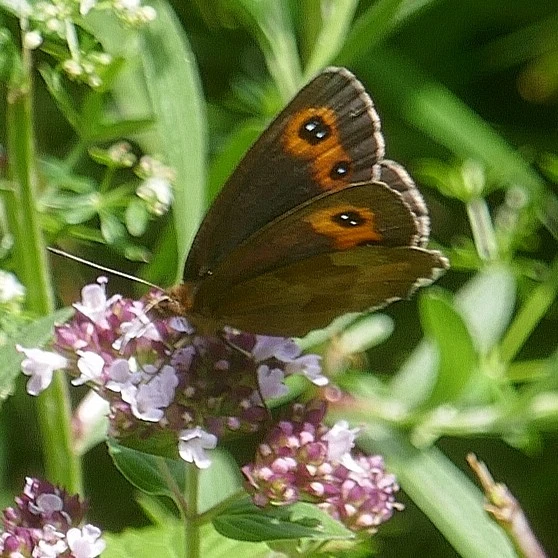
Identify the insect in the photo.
Erebia aethiops
